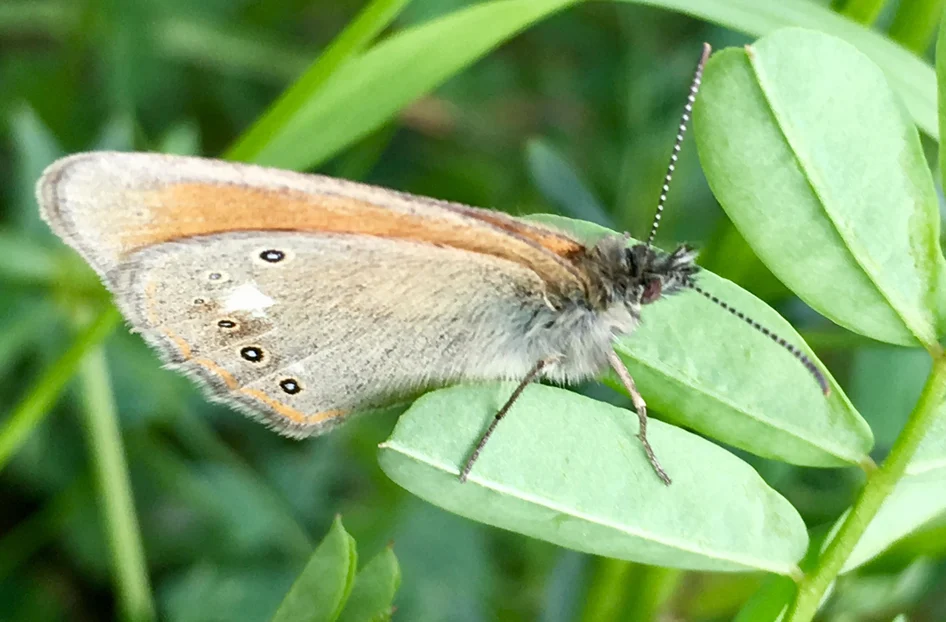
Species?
Coenonympha glycerion (also Coenonympha iphis)
